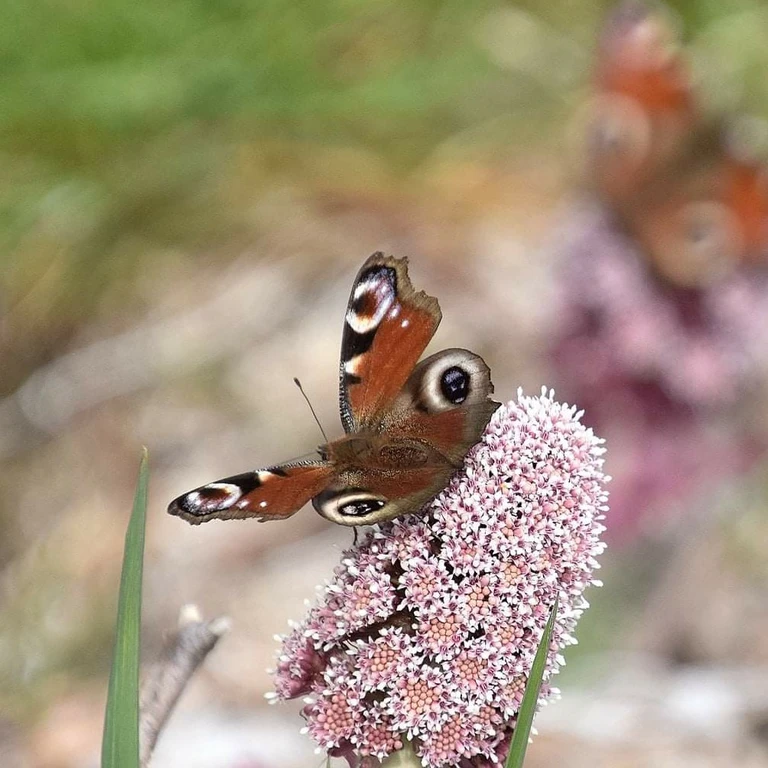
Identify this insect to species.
Aglais io
